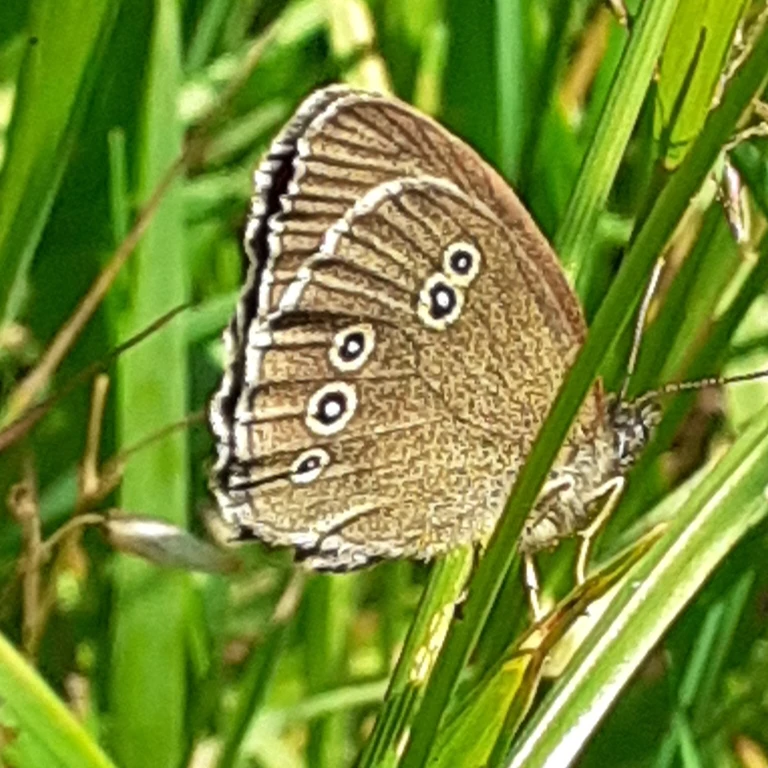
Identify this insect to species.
Aphantopus hyperantus
